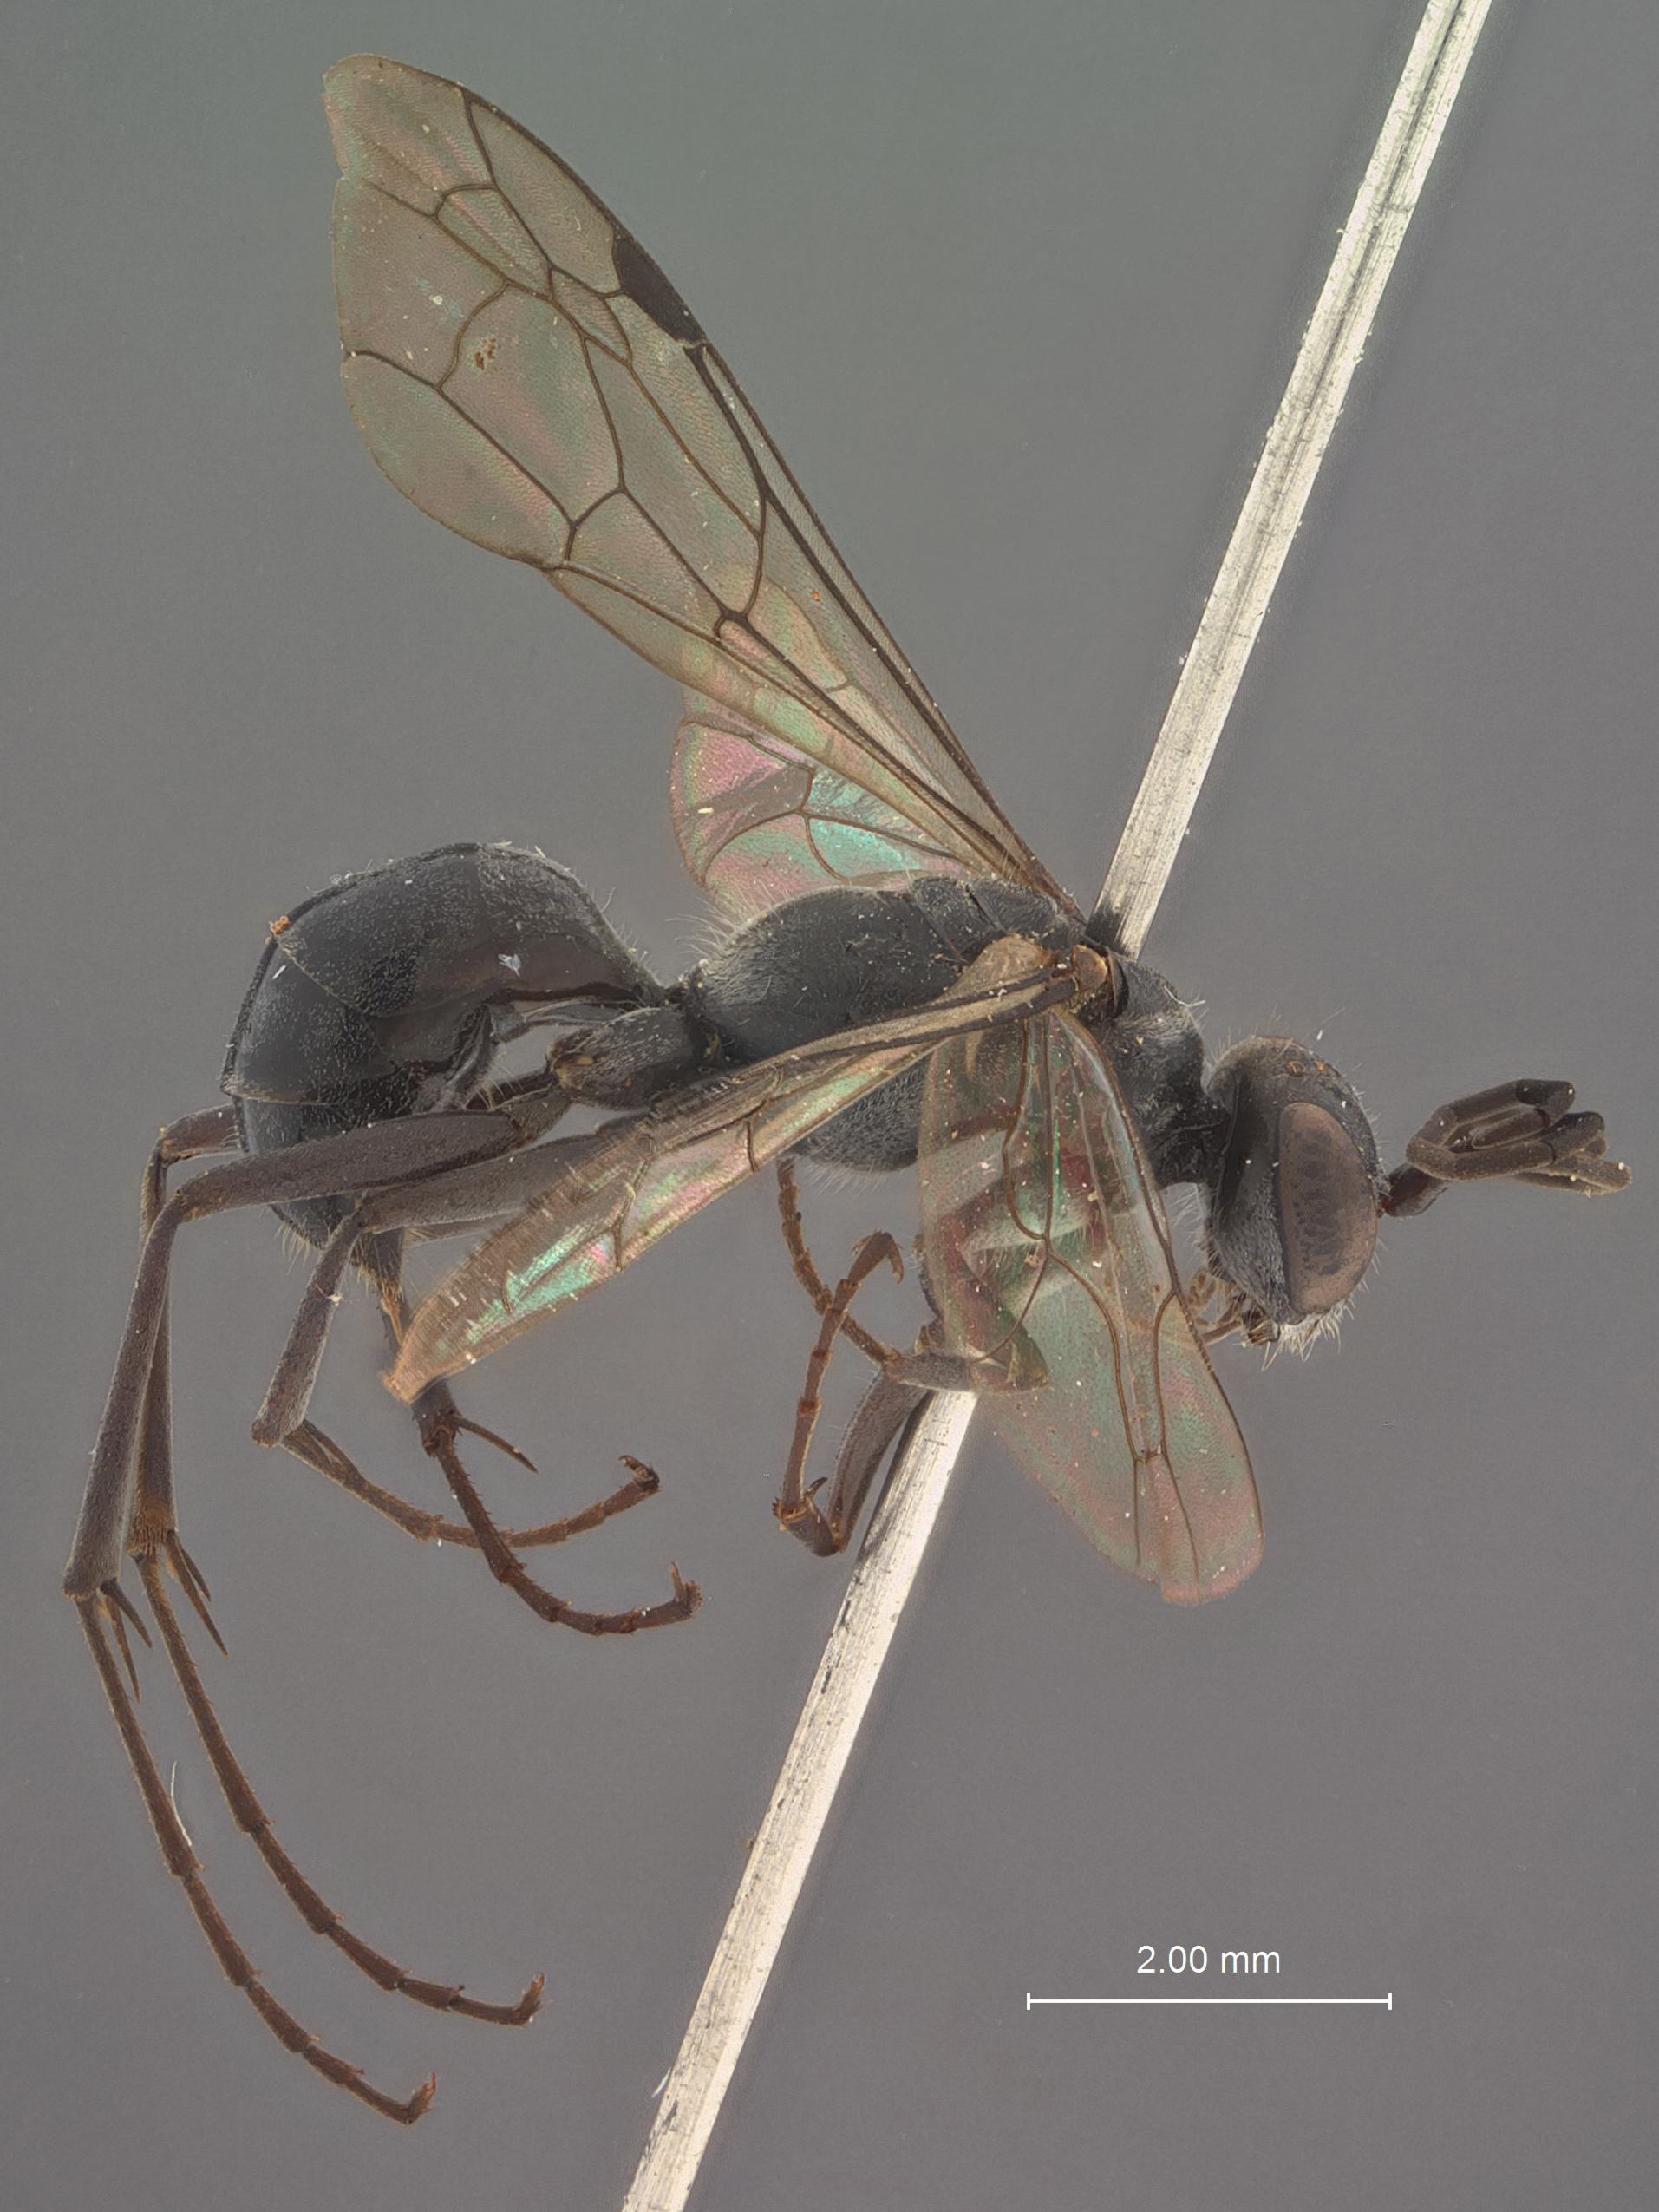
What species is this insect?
Auplopus kuanghuanus
